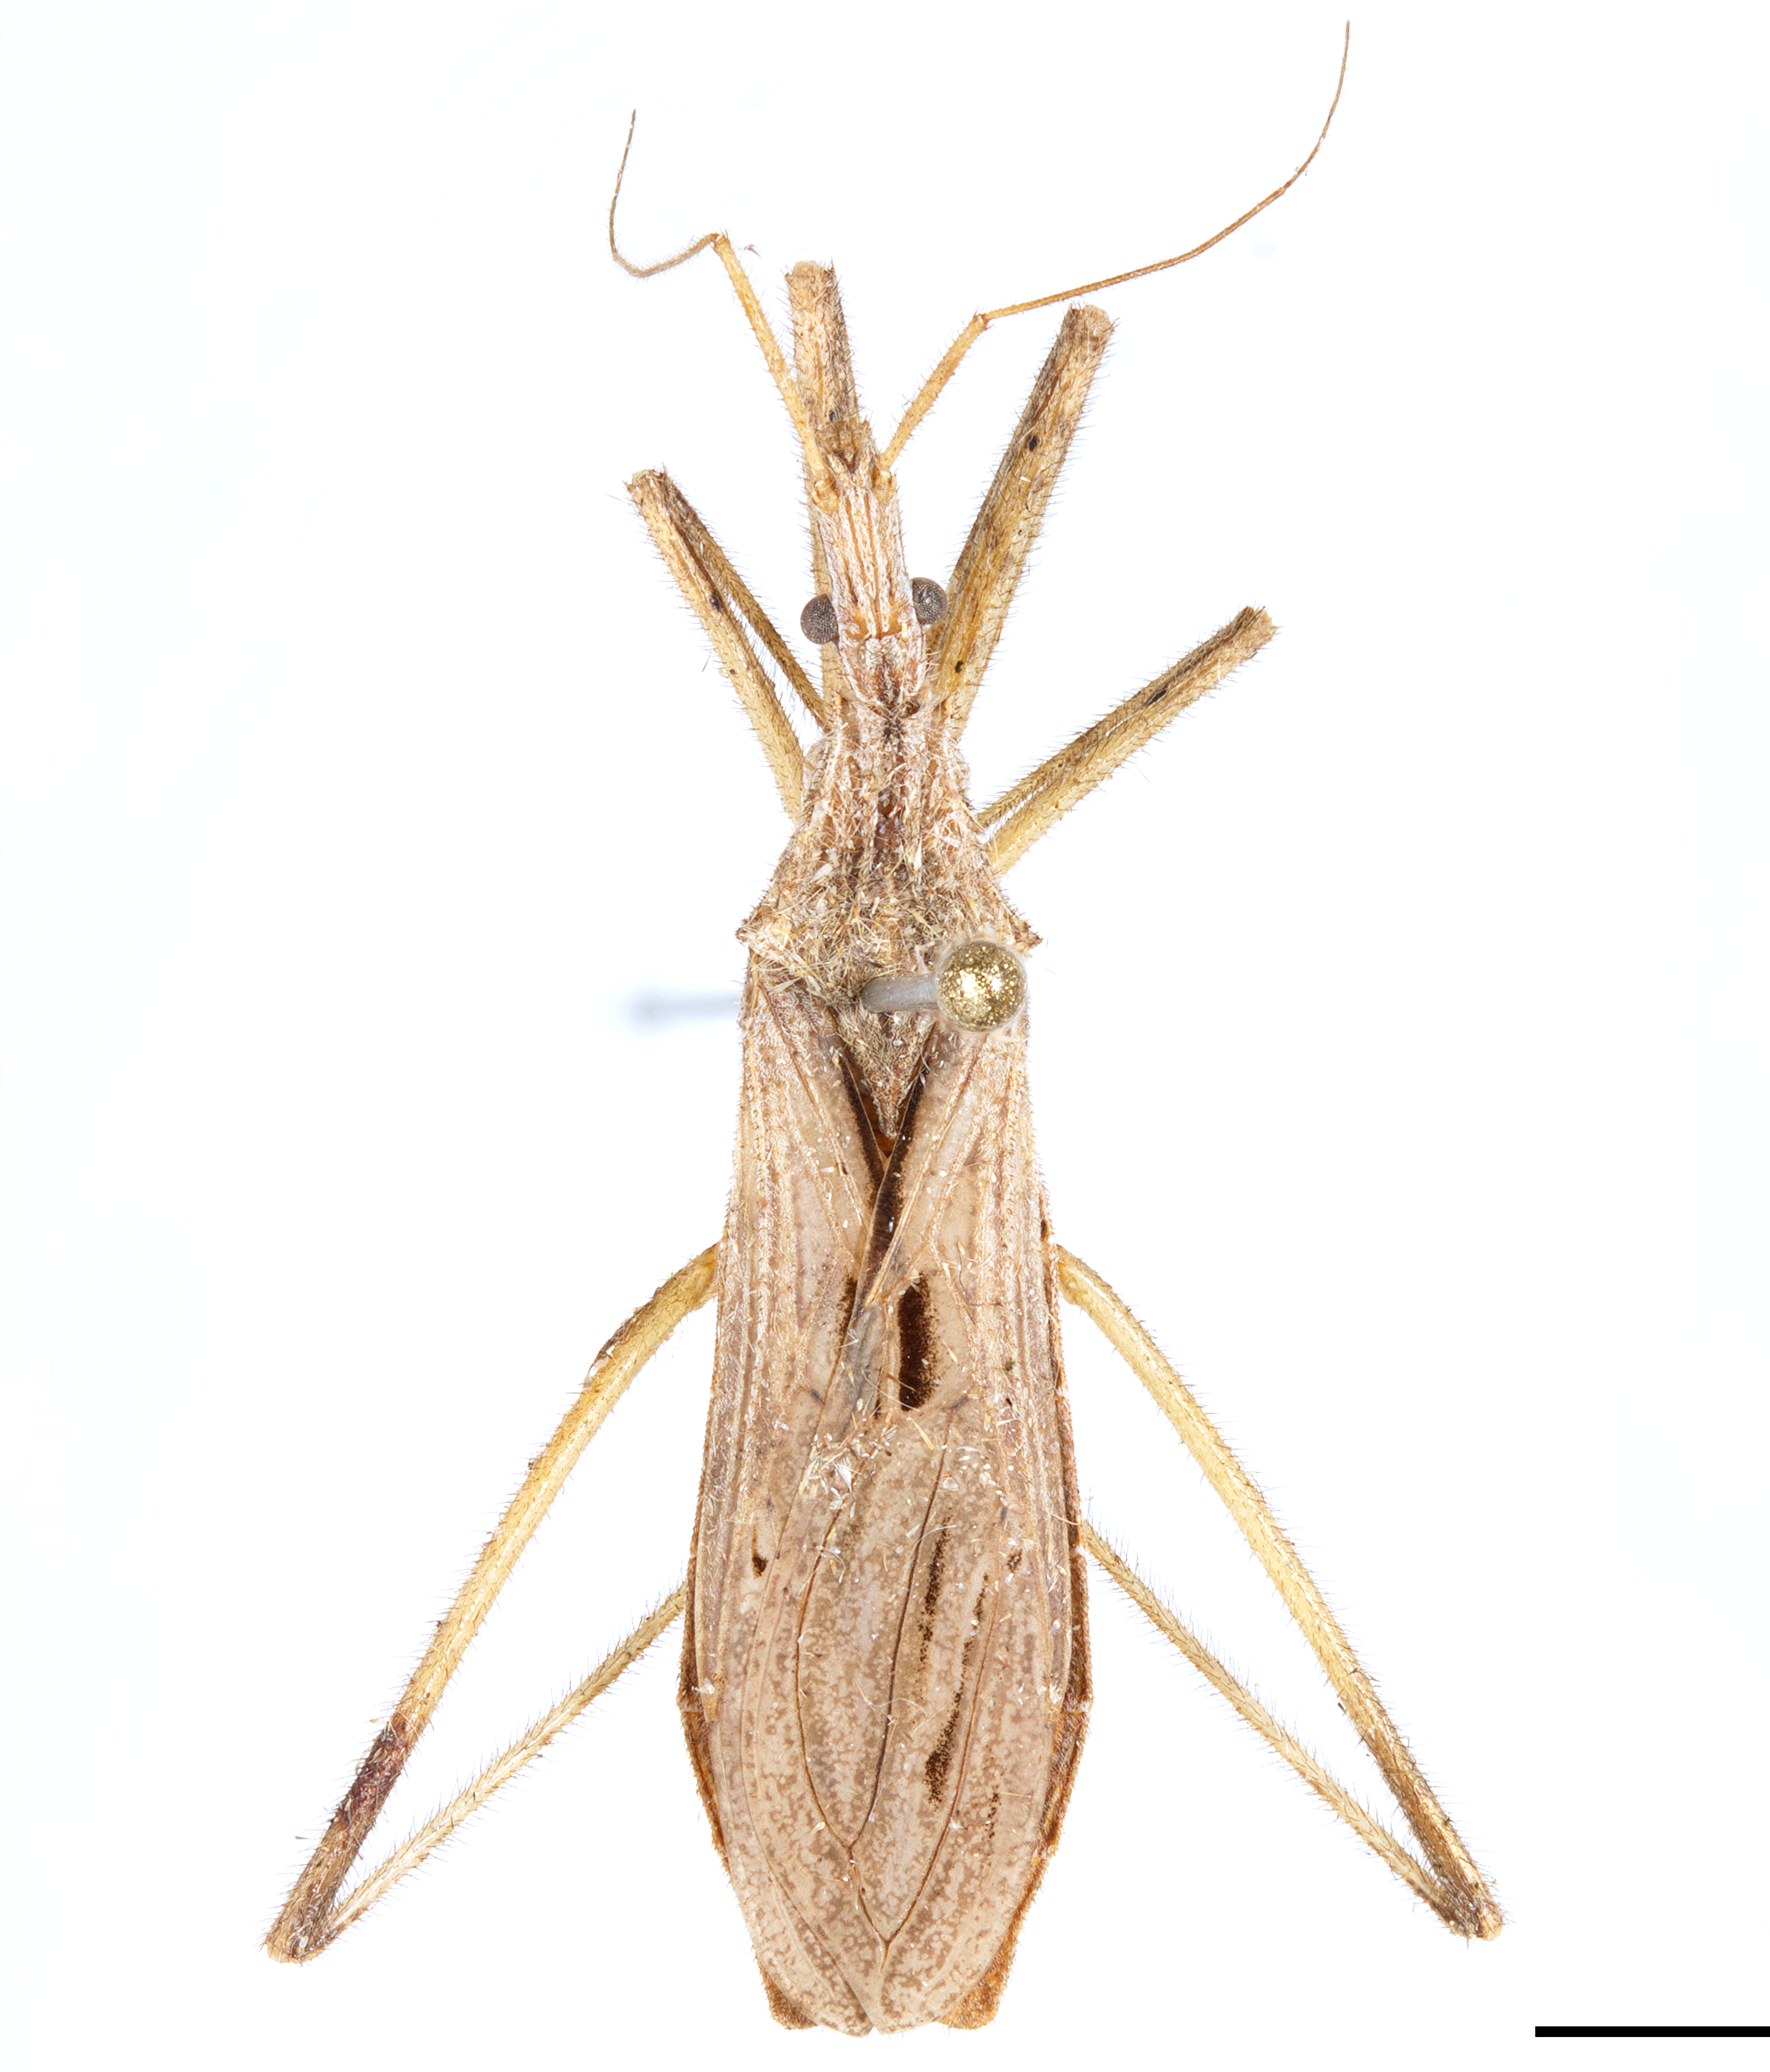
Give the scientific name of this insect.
Stenopoda cinerea
